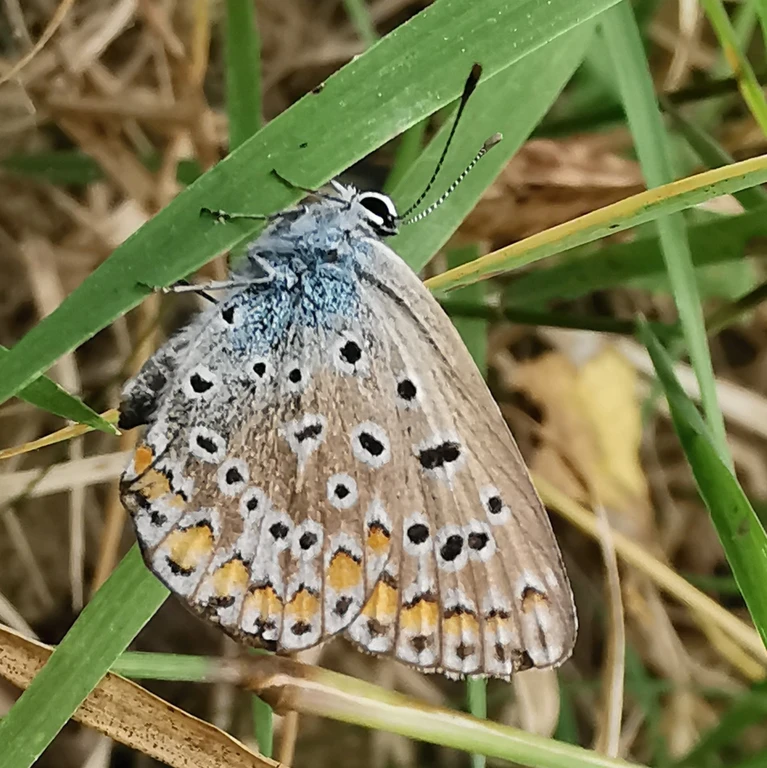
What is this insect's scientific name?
Polyommatus icarus
